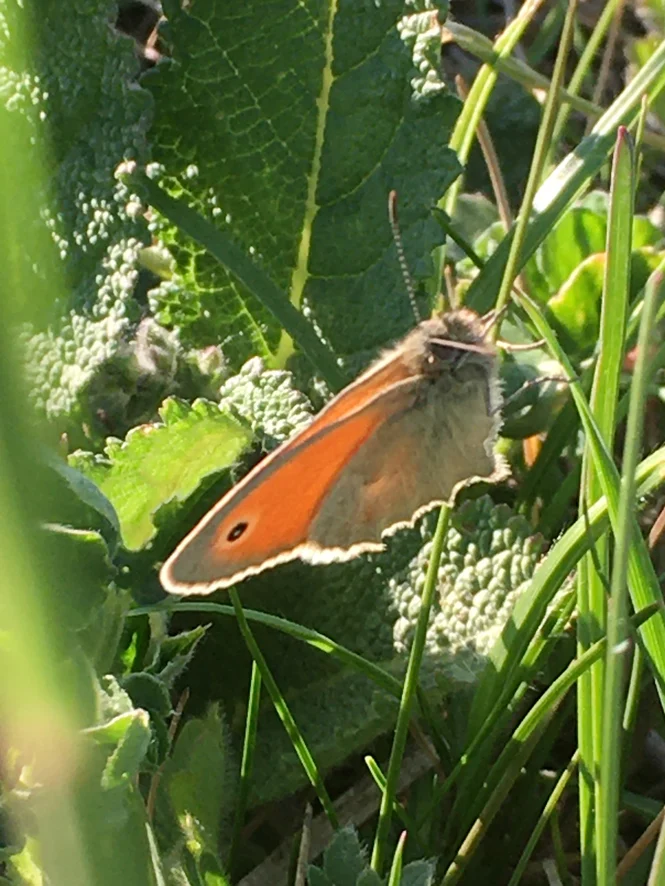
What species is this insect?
Coenonympha pamphilus
